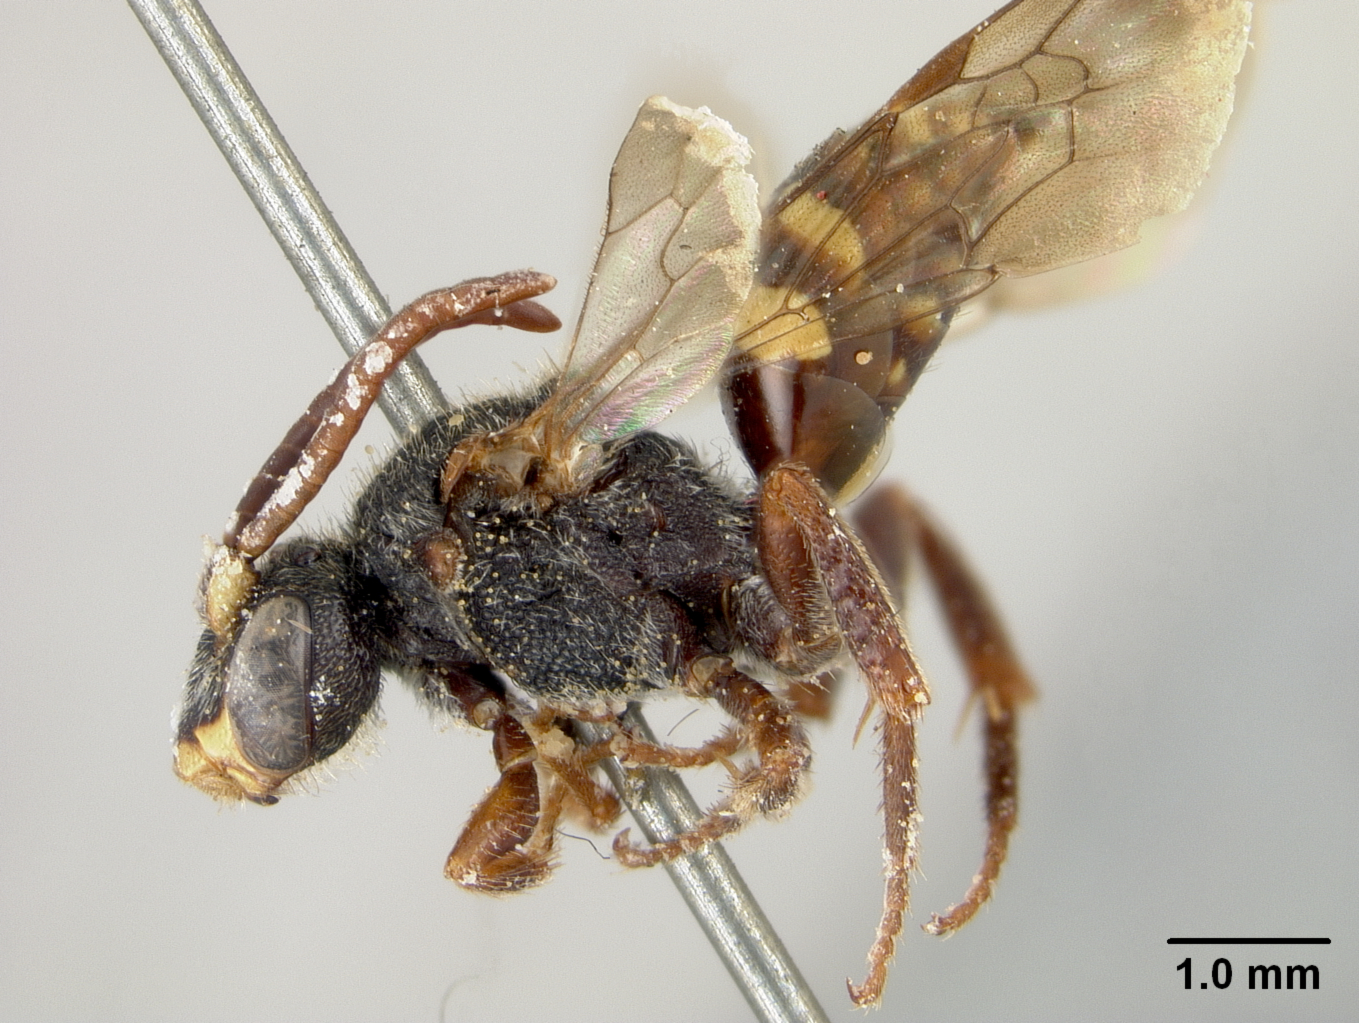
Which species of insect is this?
Nomada beulahensis
